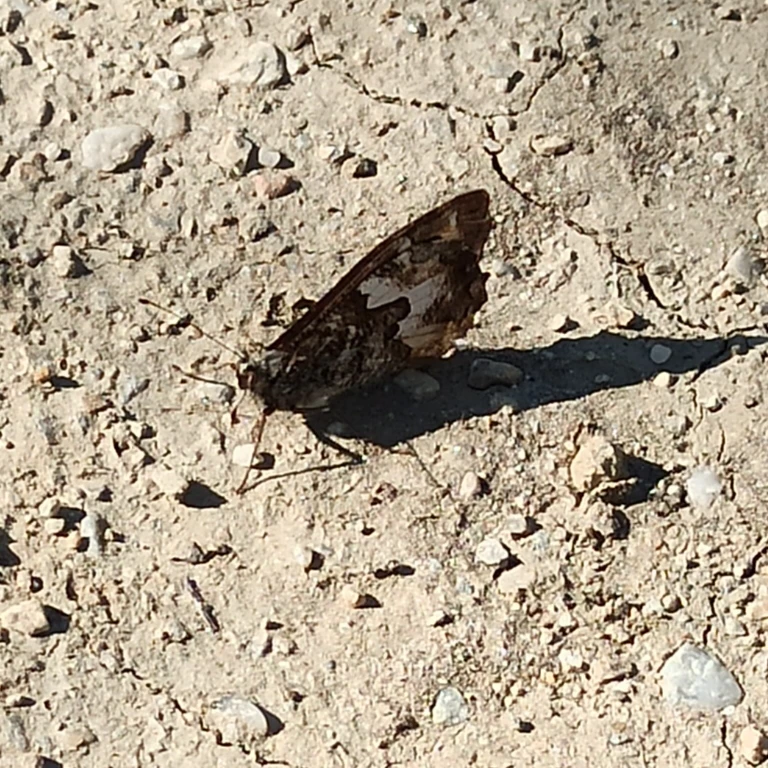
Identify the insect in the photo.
Hipparchia semele
